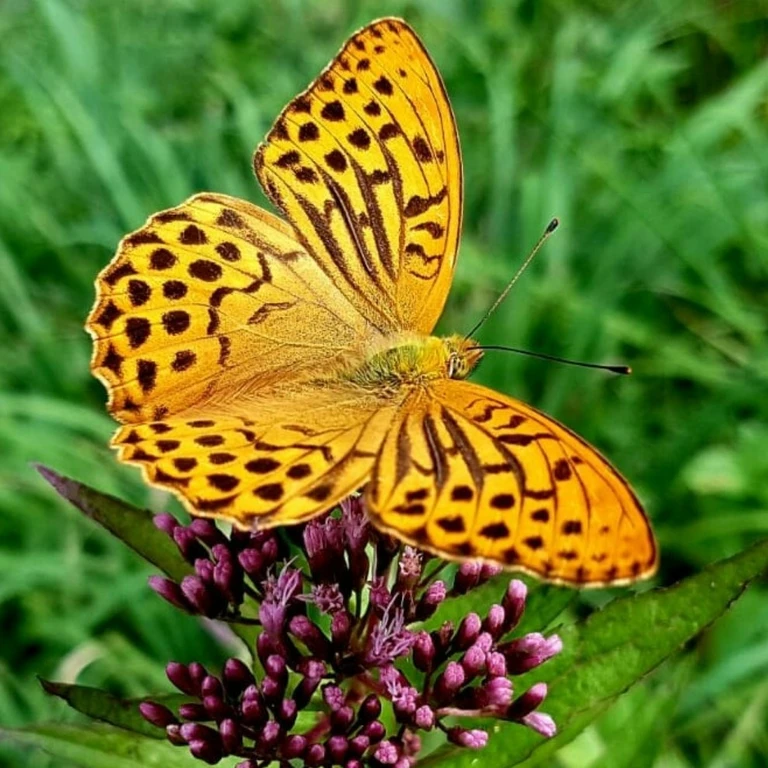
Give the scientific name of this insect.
Argynnis paphia
